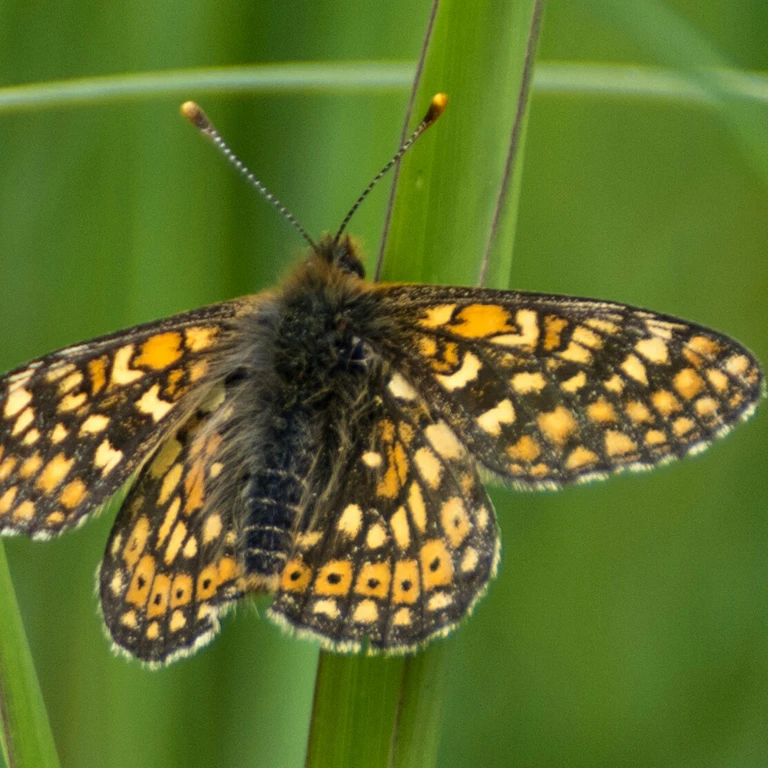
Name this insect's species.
Euphydryas aurinia
